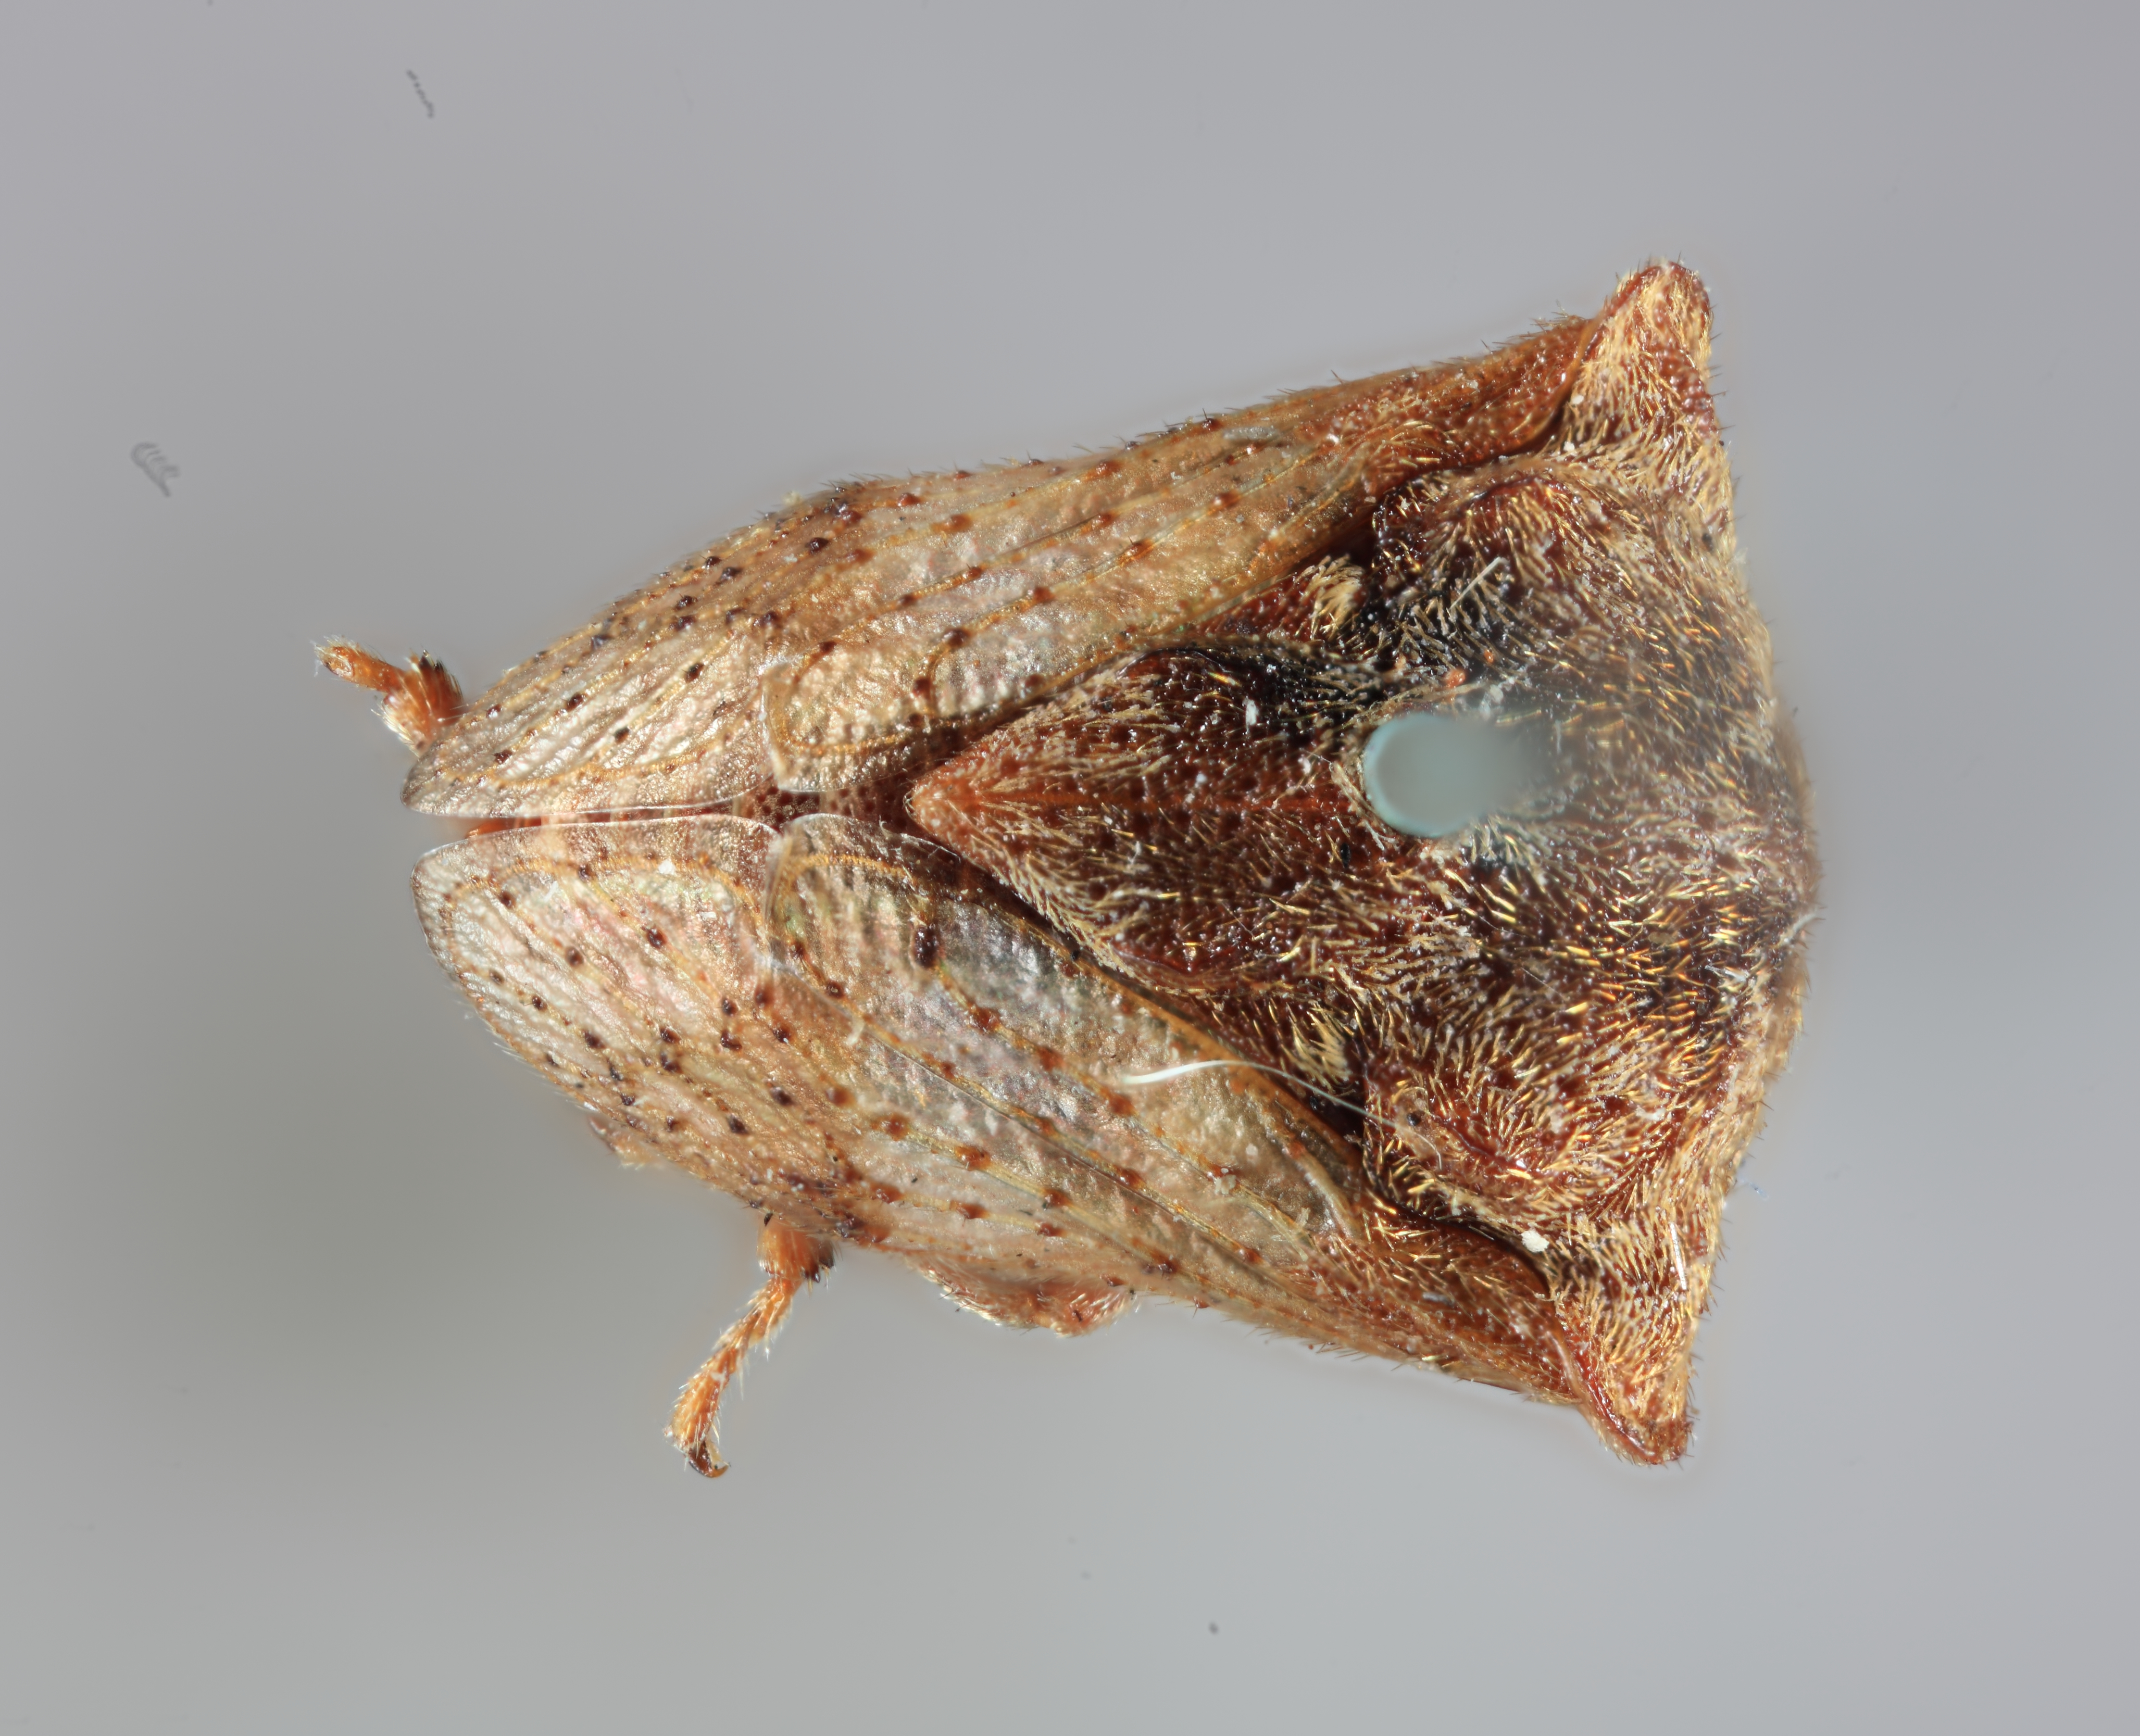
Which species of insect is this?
Sipylus nodipennis
